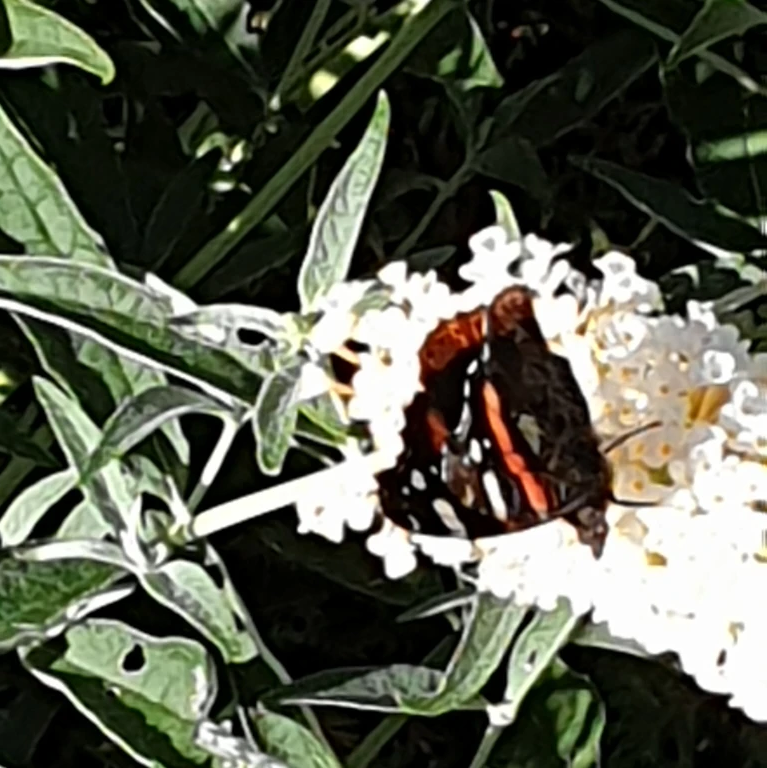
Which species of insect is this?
Vanessa atalanta
